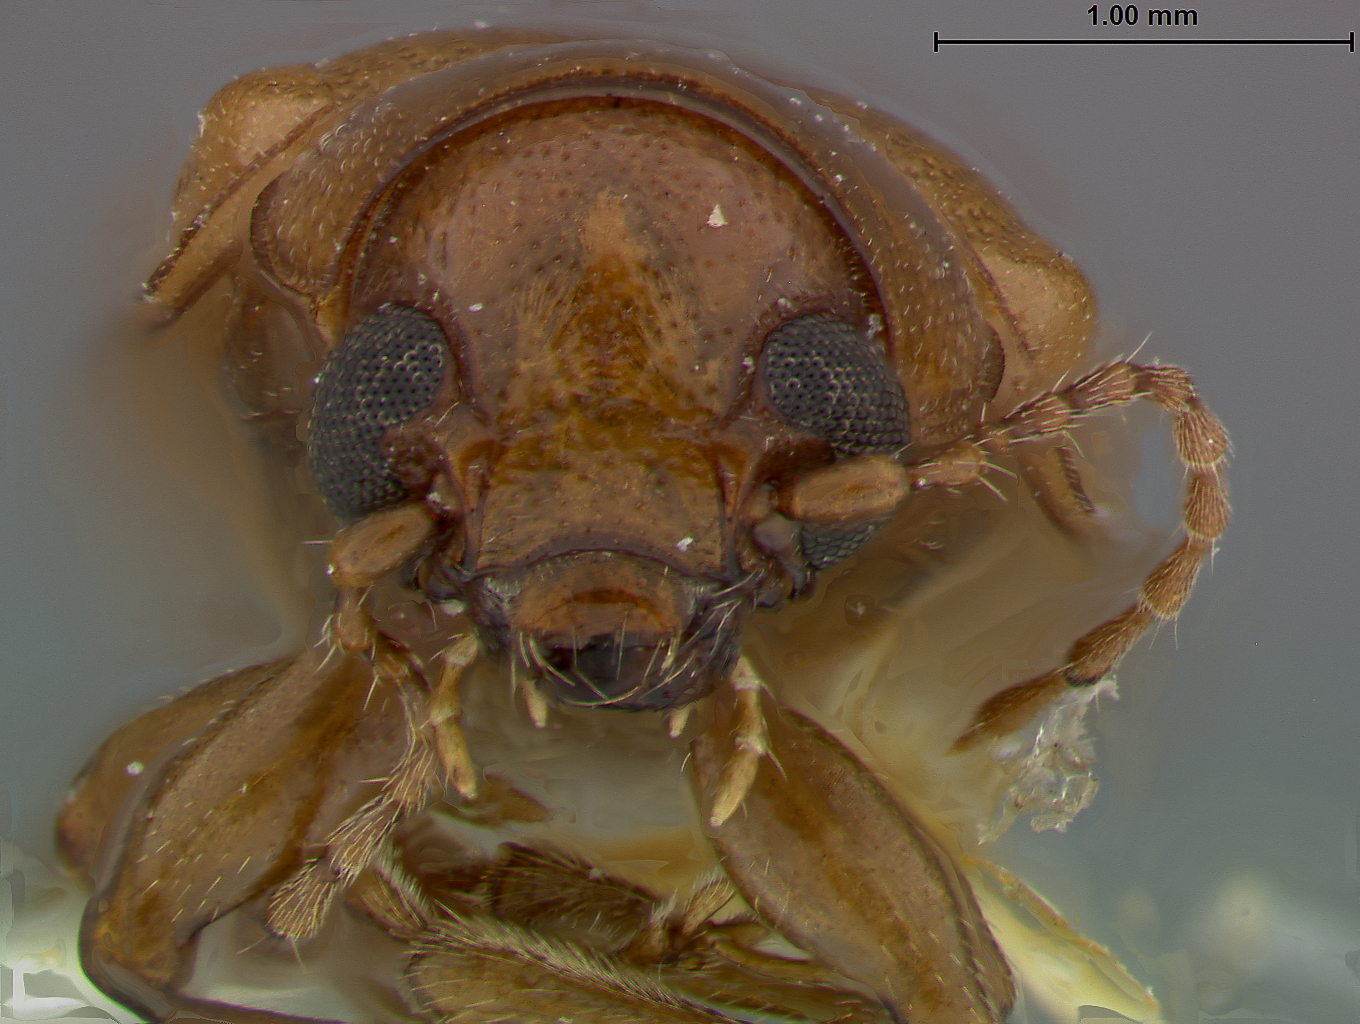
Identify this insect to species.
Metachroma presidiense
